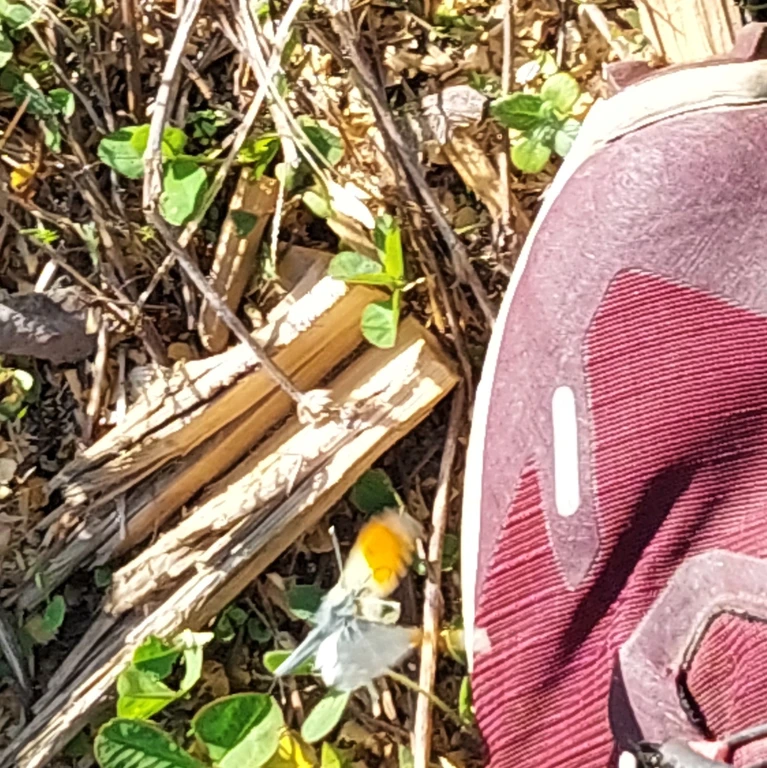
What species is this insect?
Anthocharis cardamines
